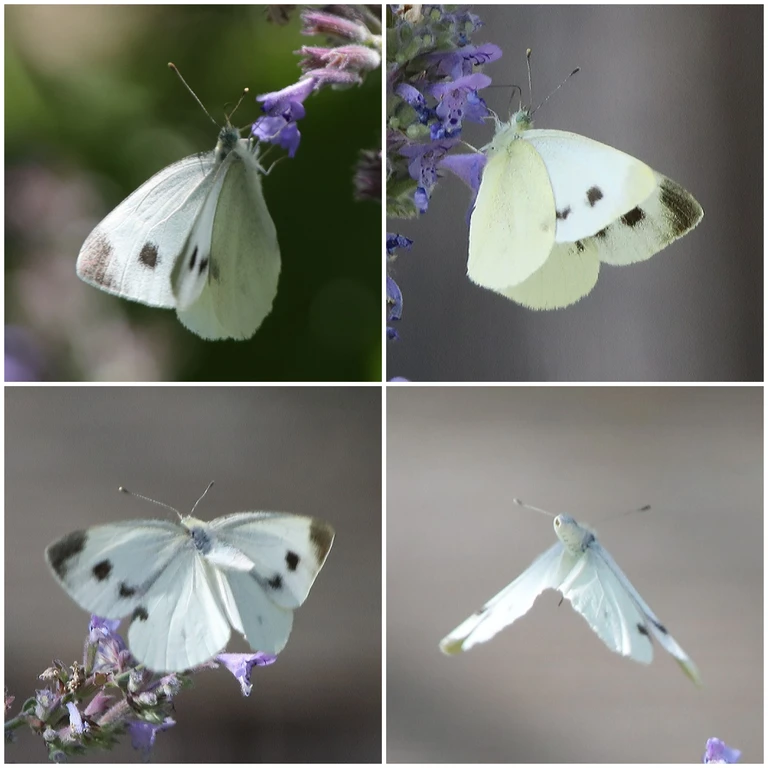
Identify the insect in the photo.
Pieris mannii
